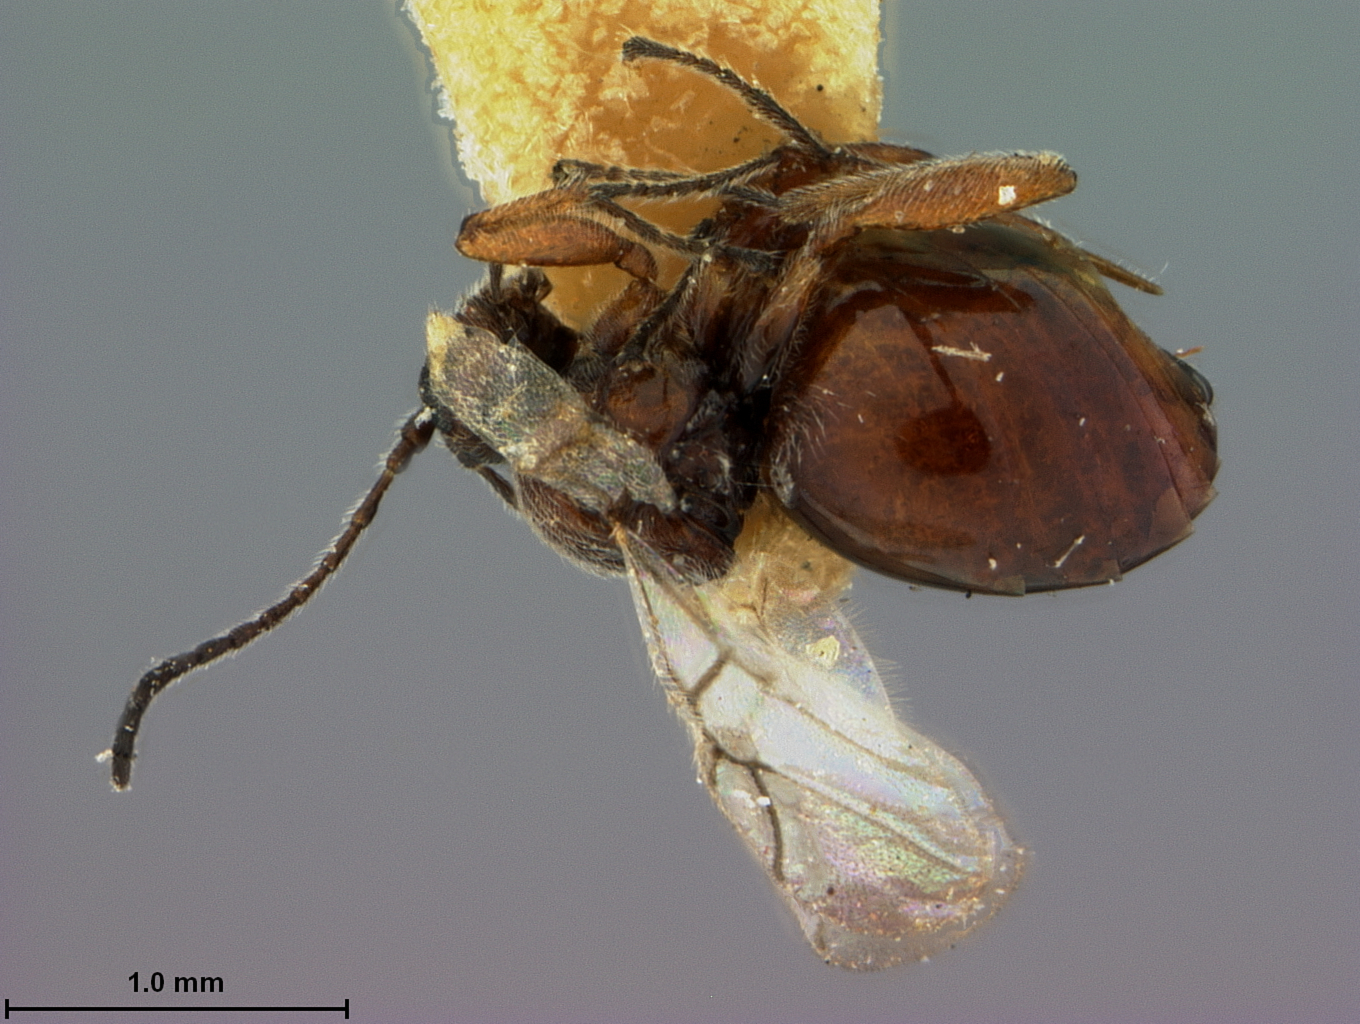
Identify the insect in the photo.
Xanthoteras tubifaciens
